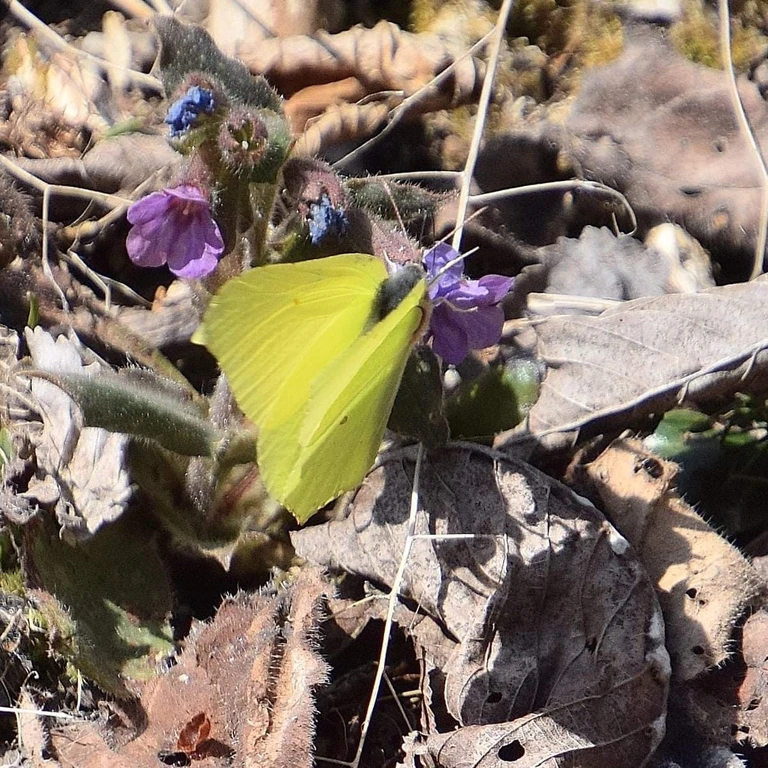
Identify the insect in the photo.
Gonepteryx rhamni
